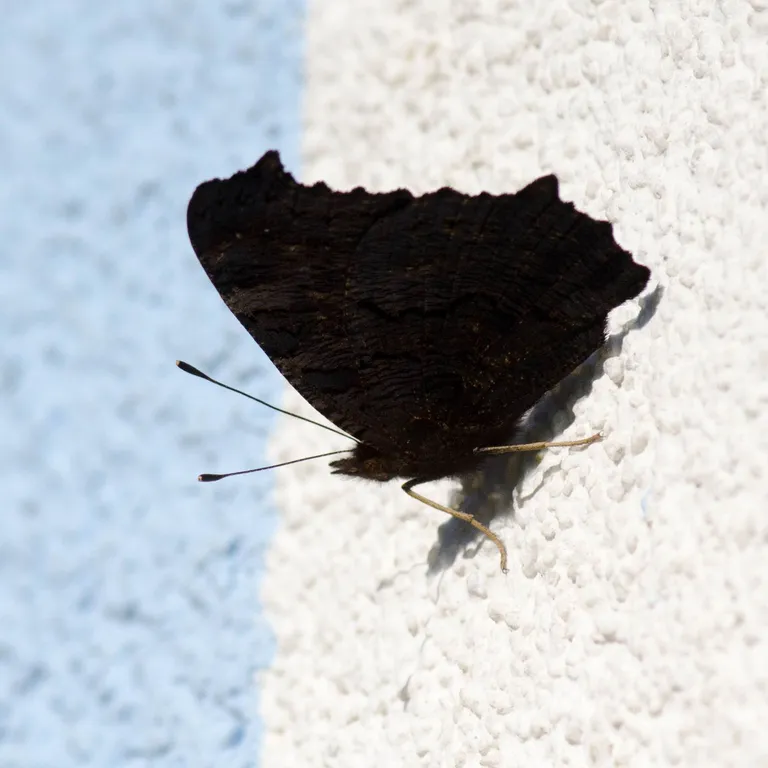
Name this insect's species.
Aglais io
